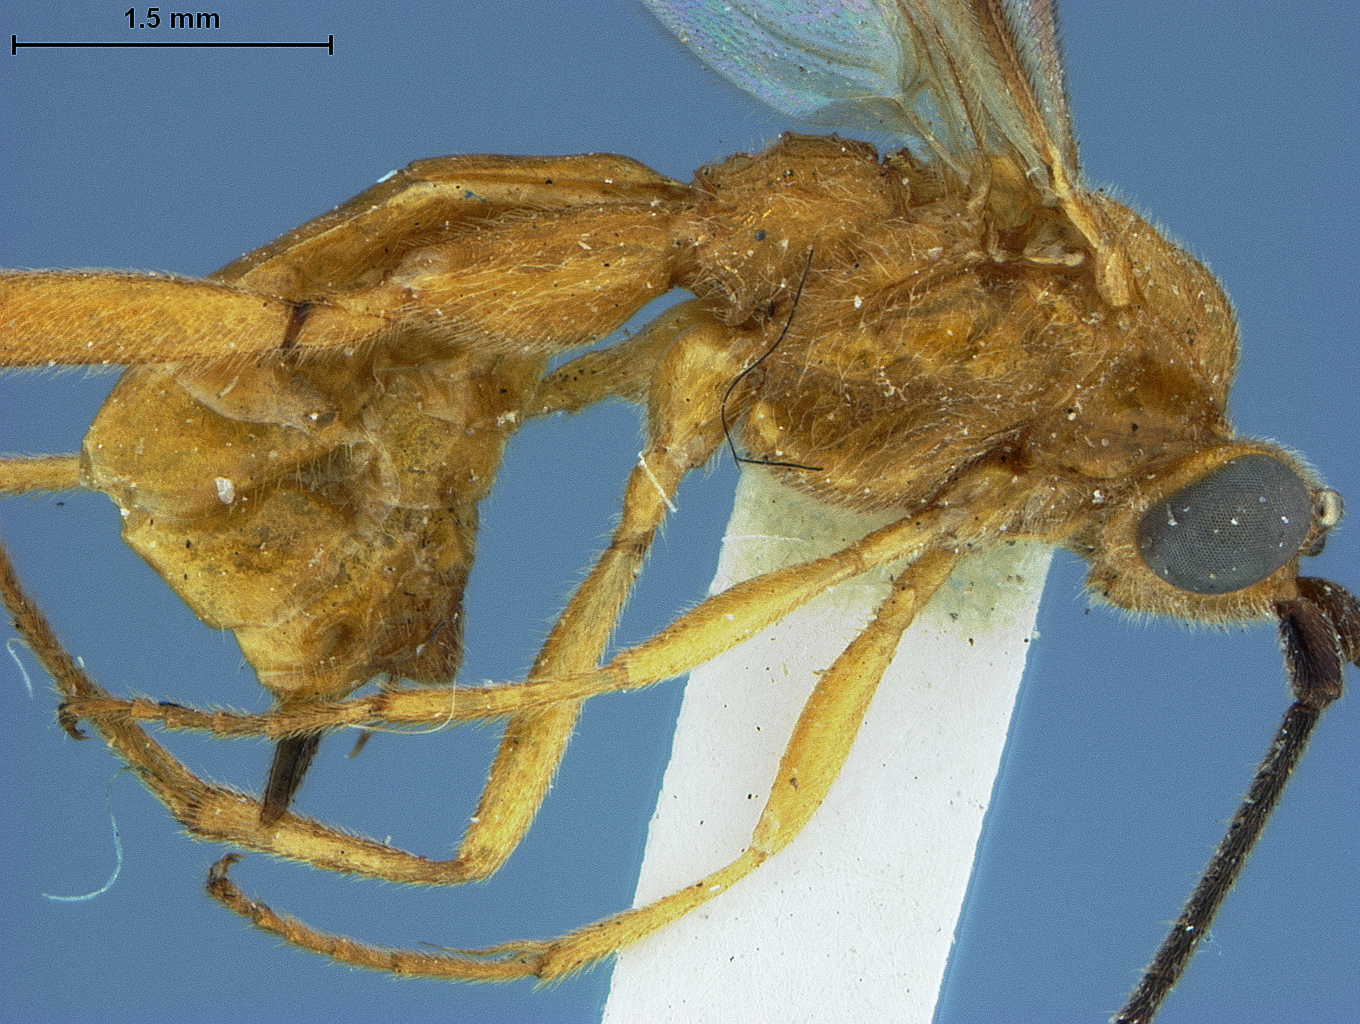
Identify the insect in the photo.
Neophylax snyderi
